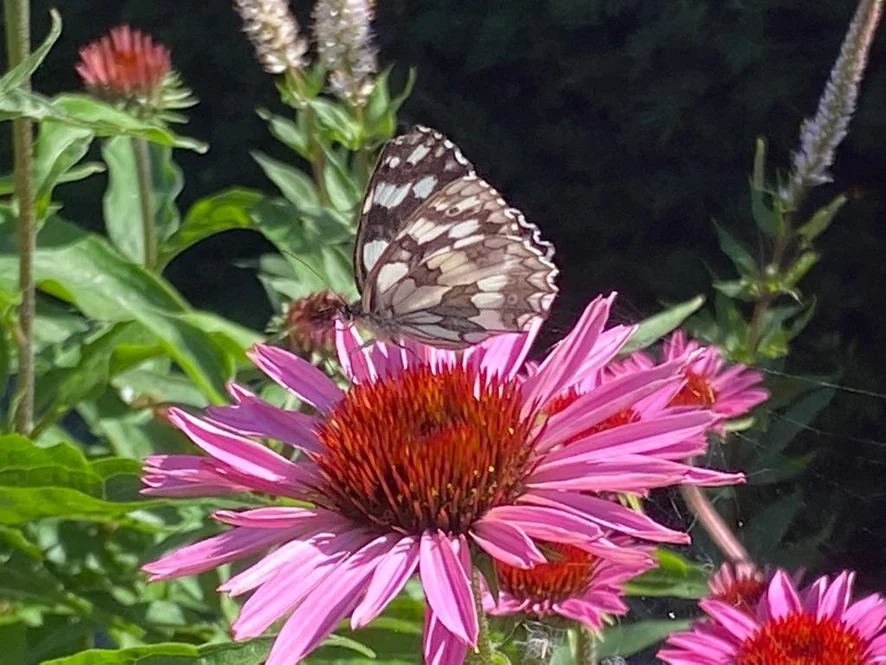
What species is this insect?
Melanargia galathea
